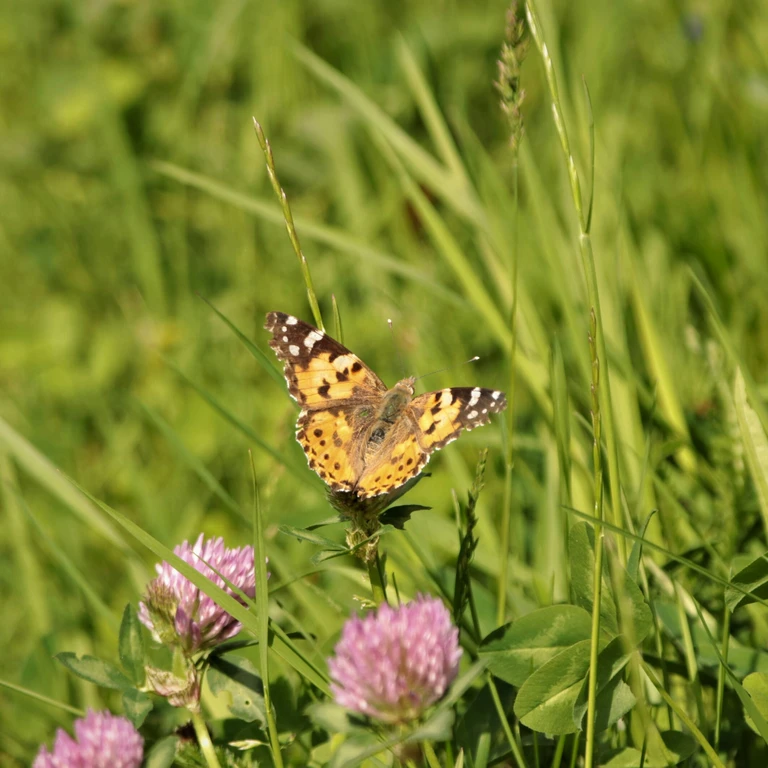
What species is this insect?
Vanessa cardui
